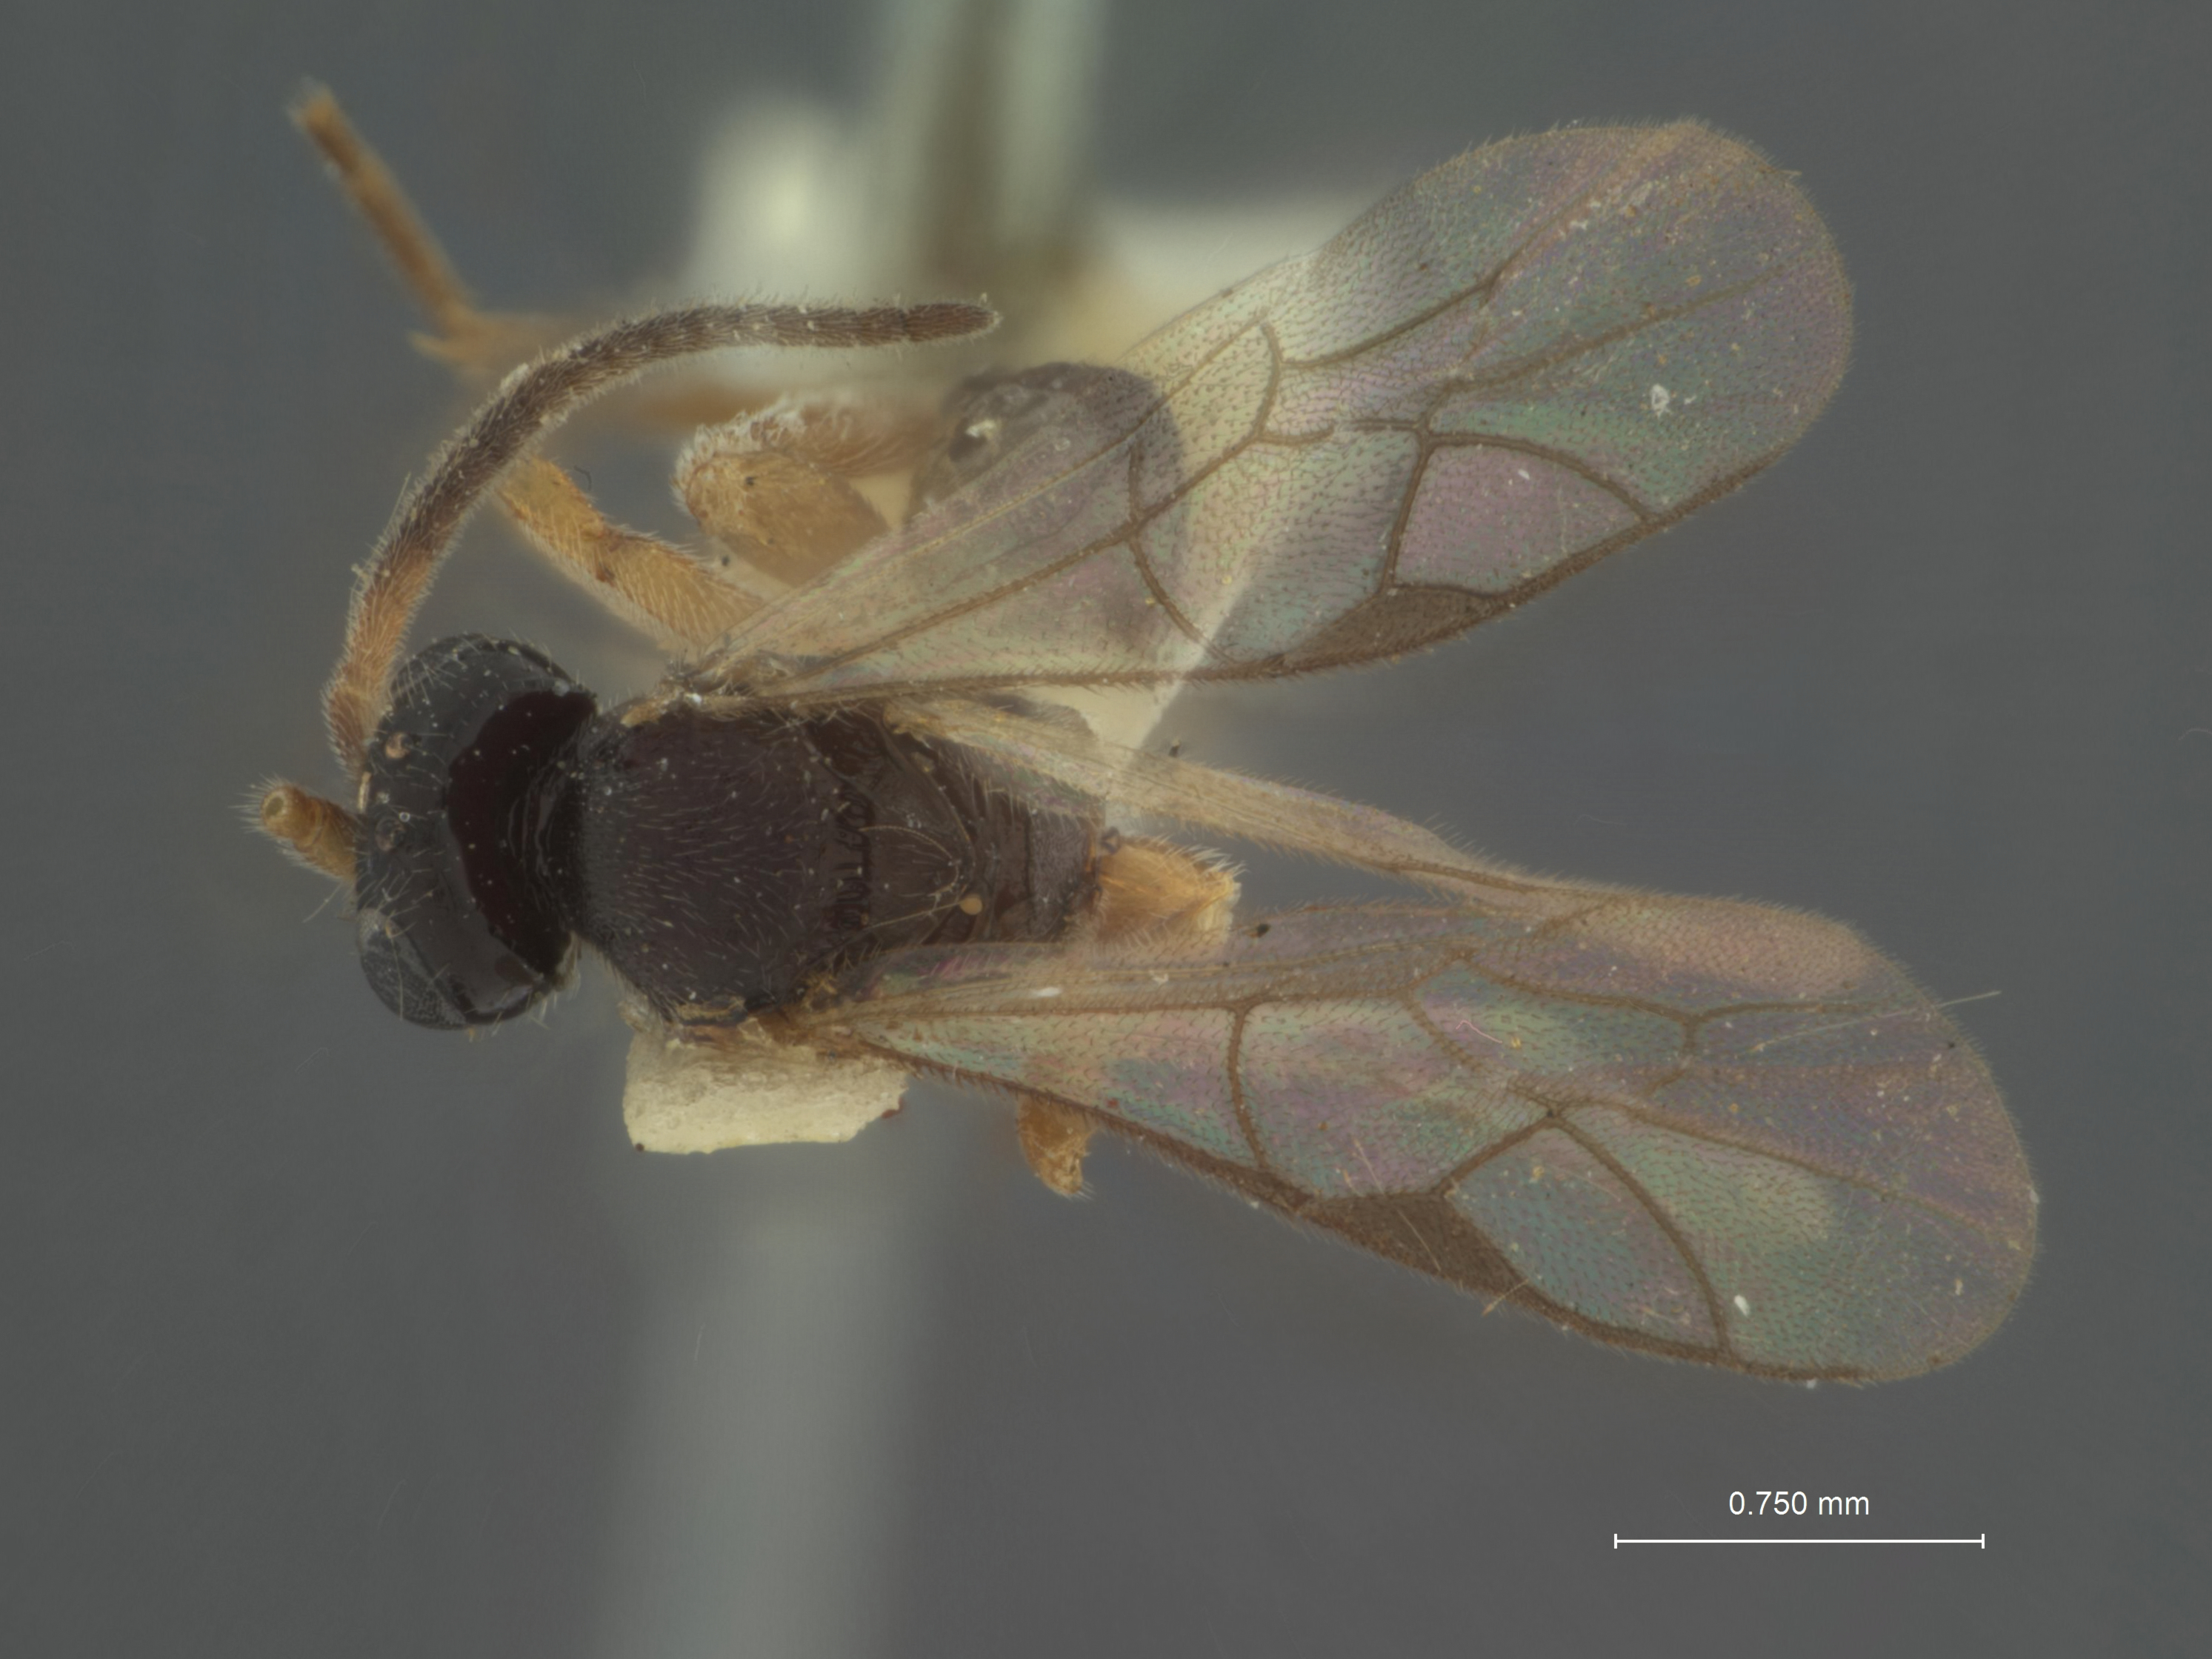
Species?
Orthopelma erythropa
